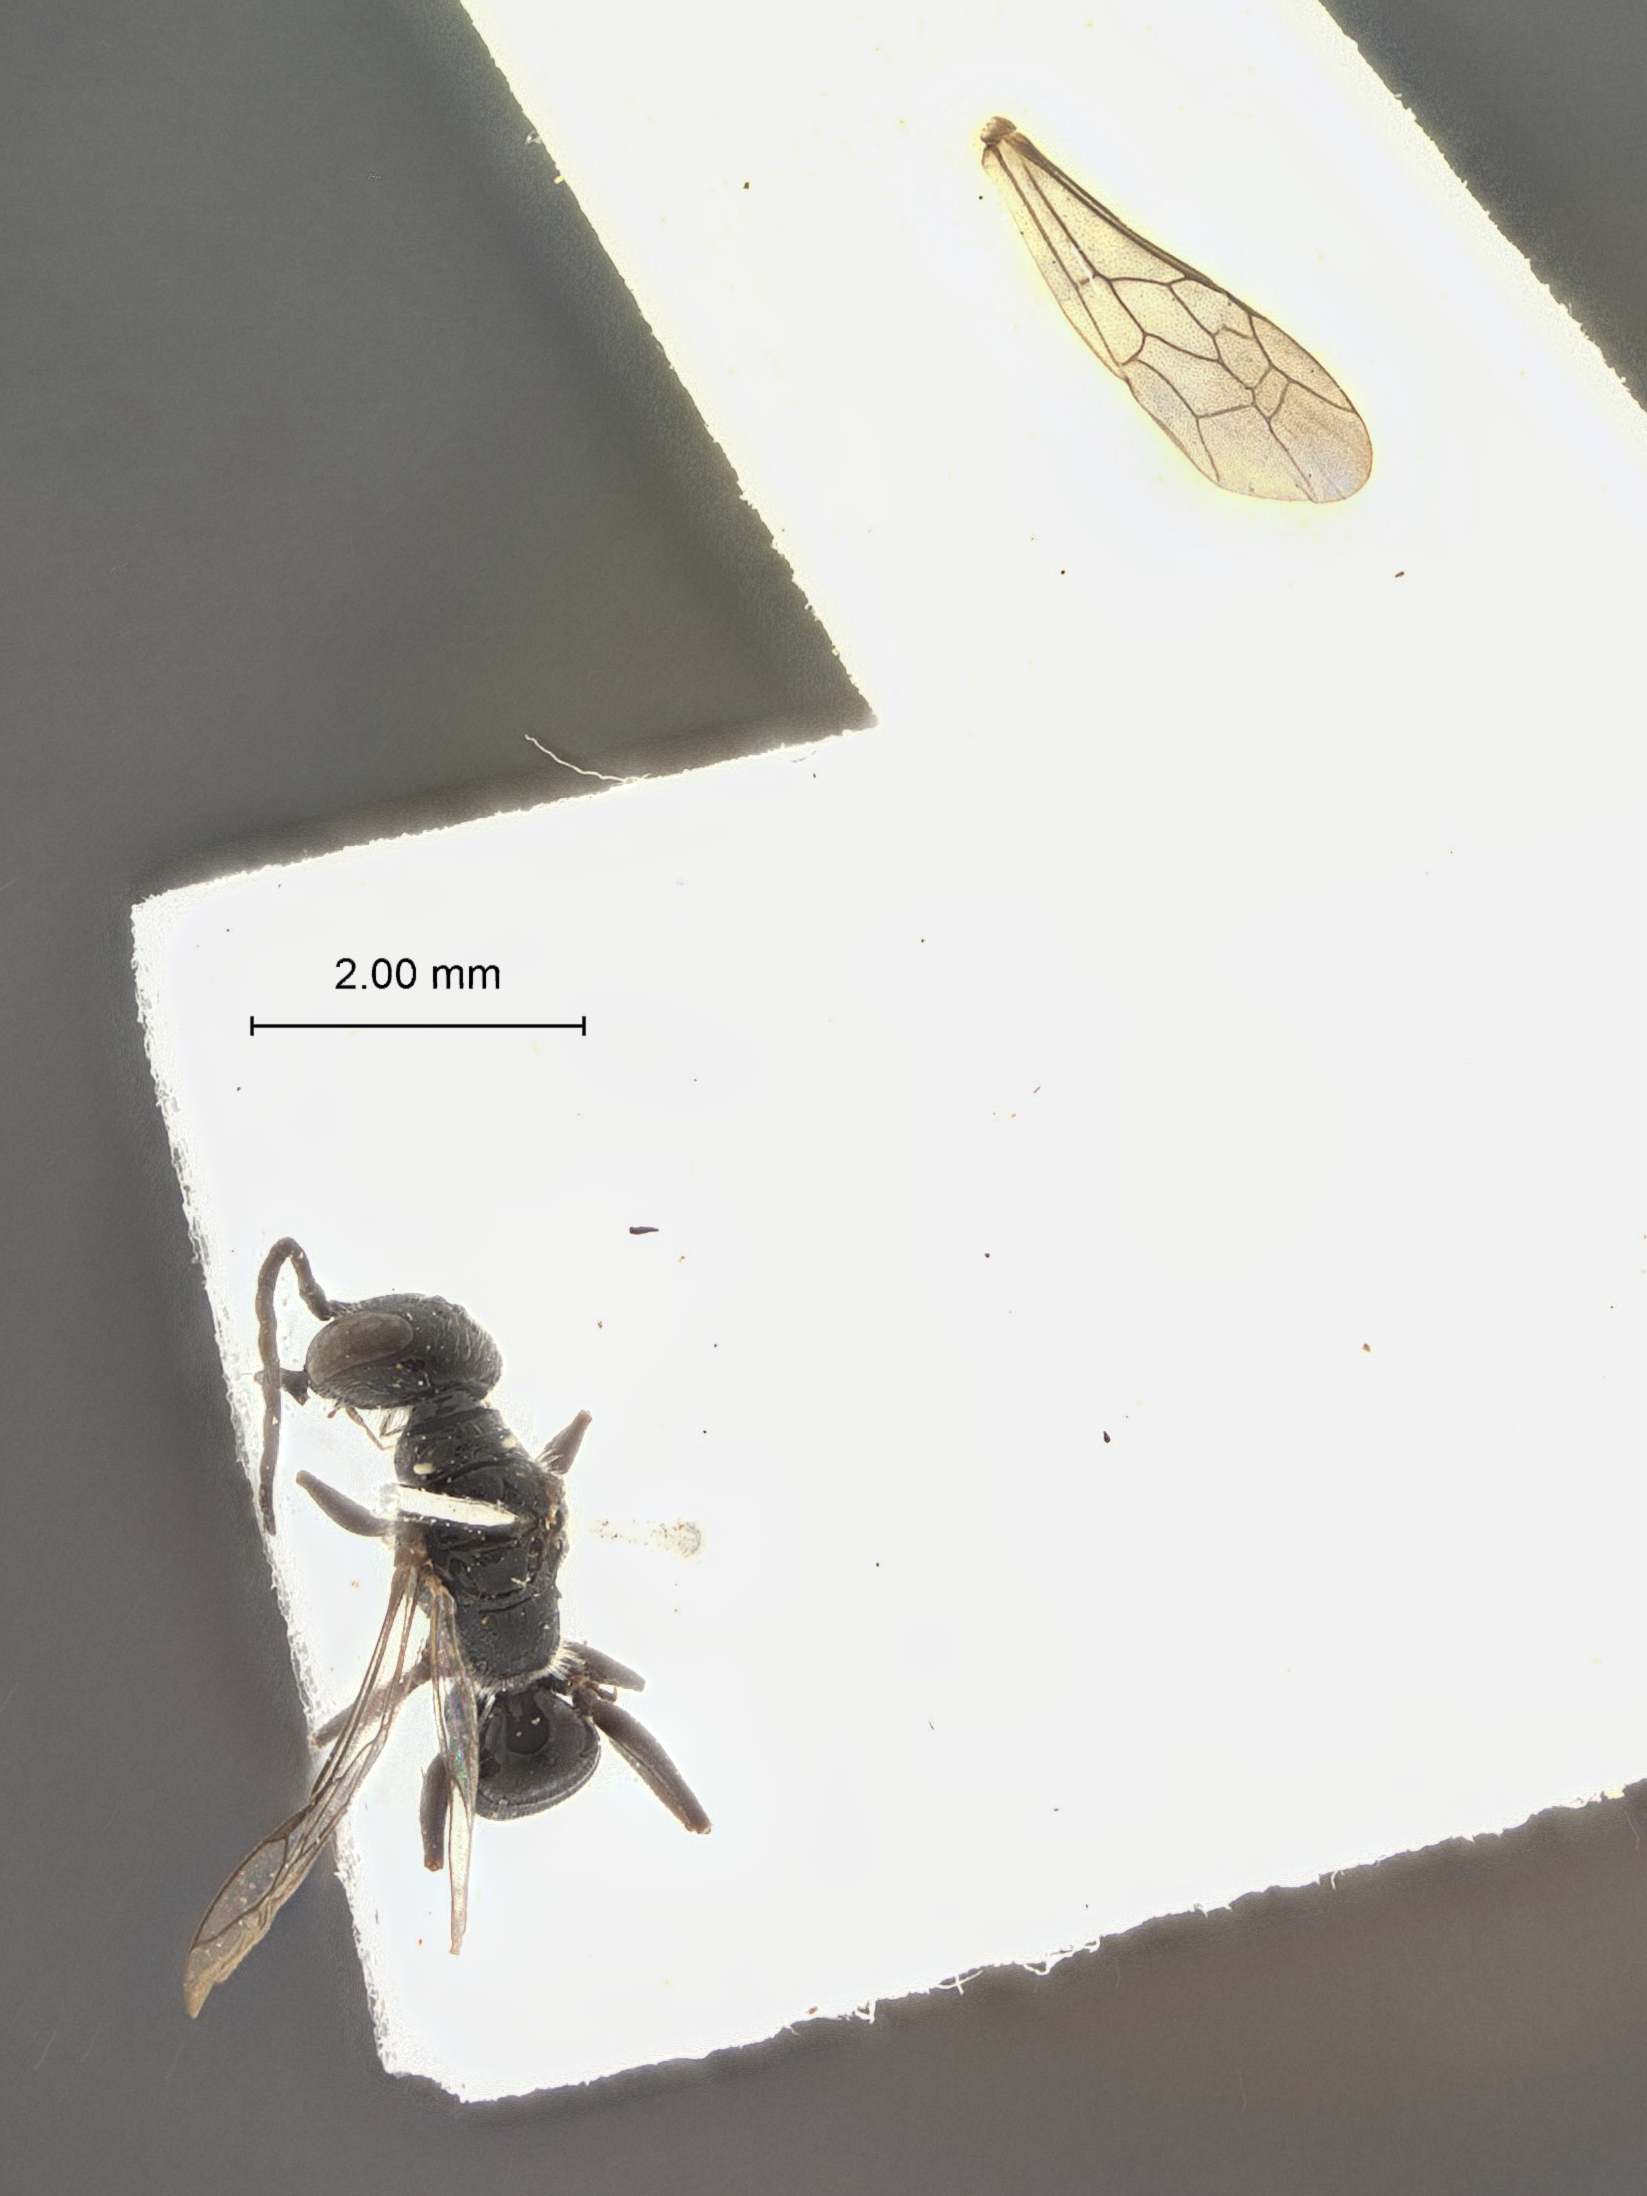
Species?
Dolichurus clypealis
